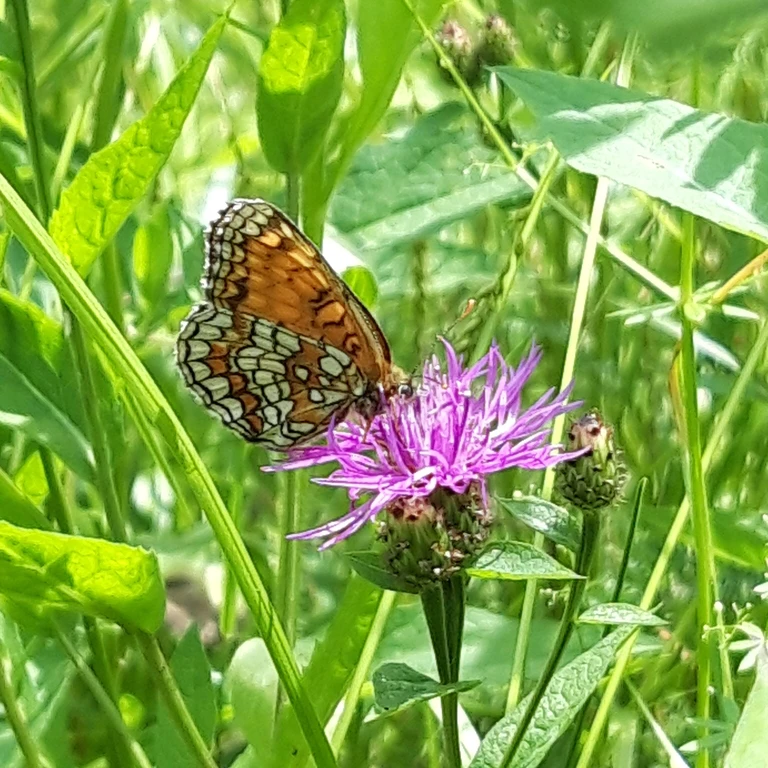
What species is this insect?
Melitaea athalia
